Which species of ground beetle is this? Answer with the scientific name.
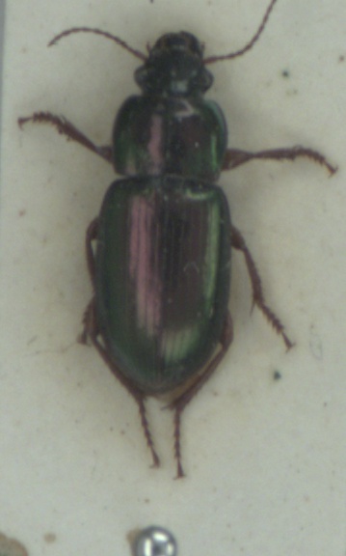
Harpalus affinis
